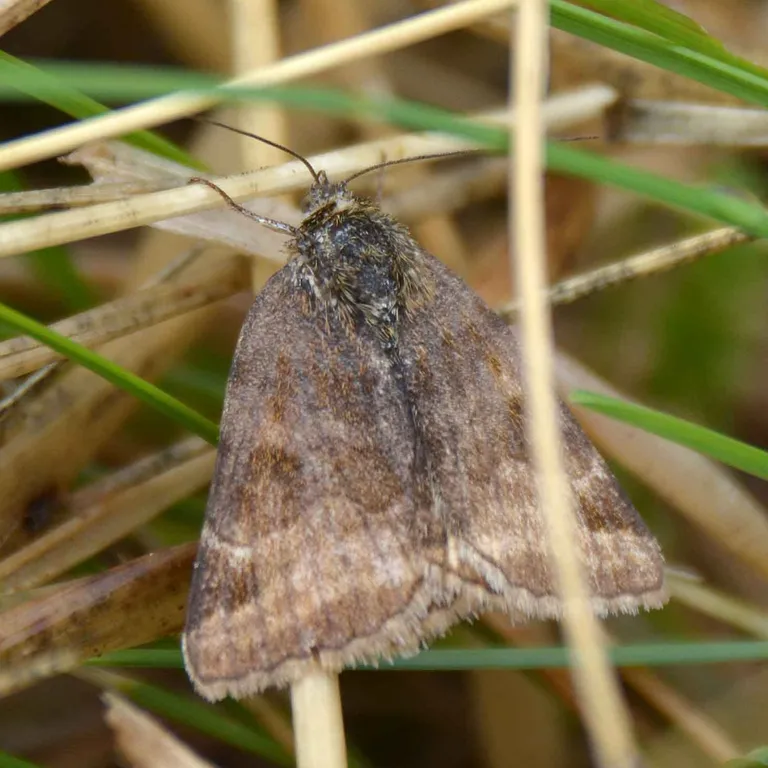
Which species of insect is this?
Euclidia glyphica
